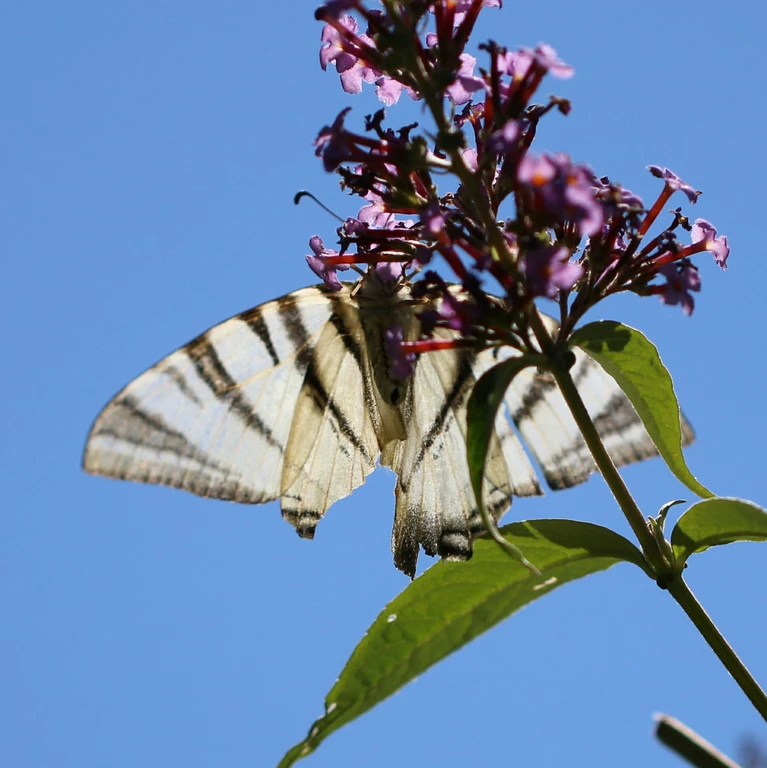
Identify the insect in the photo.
Iphiclides podalirius
